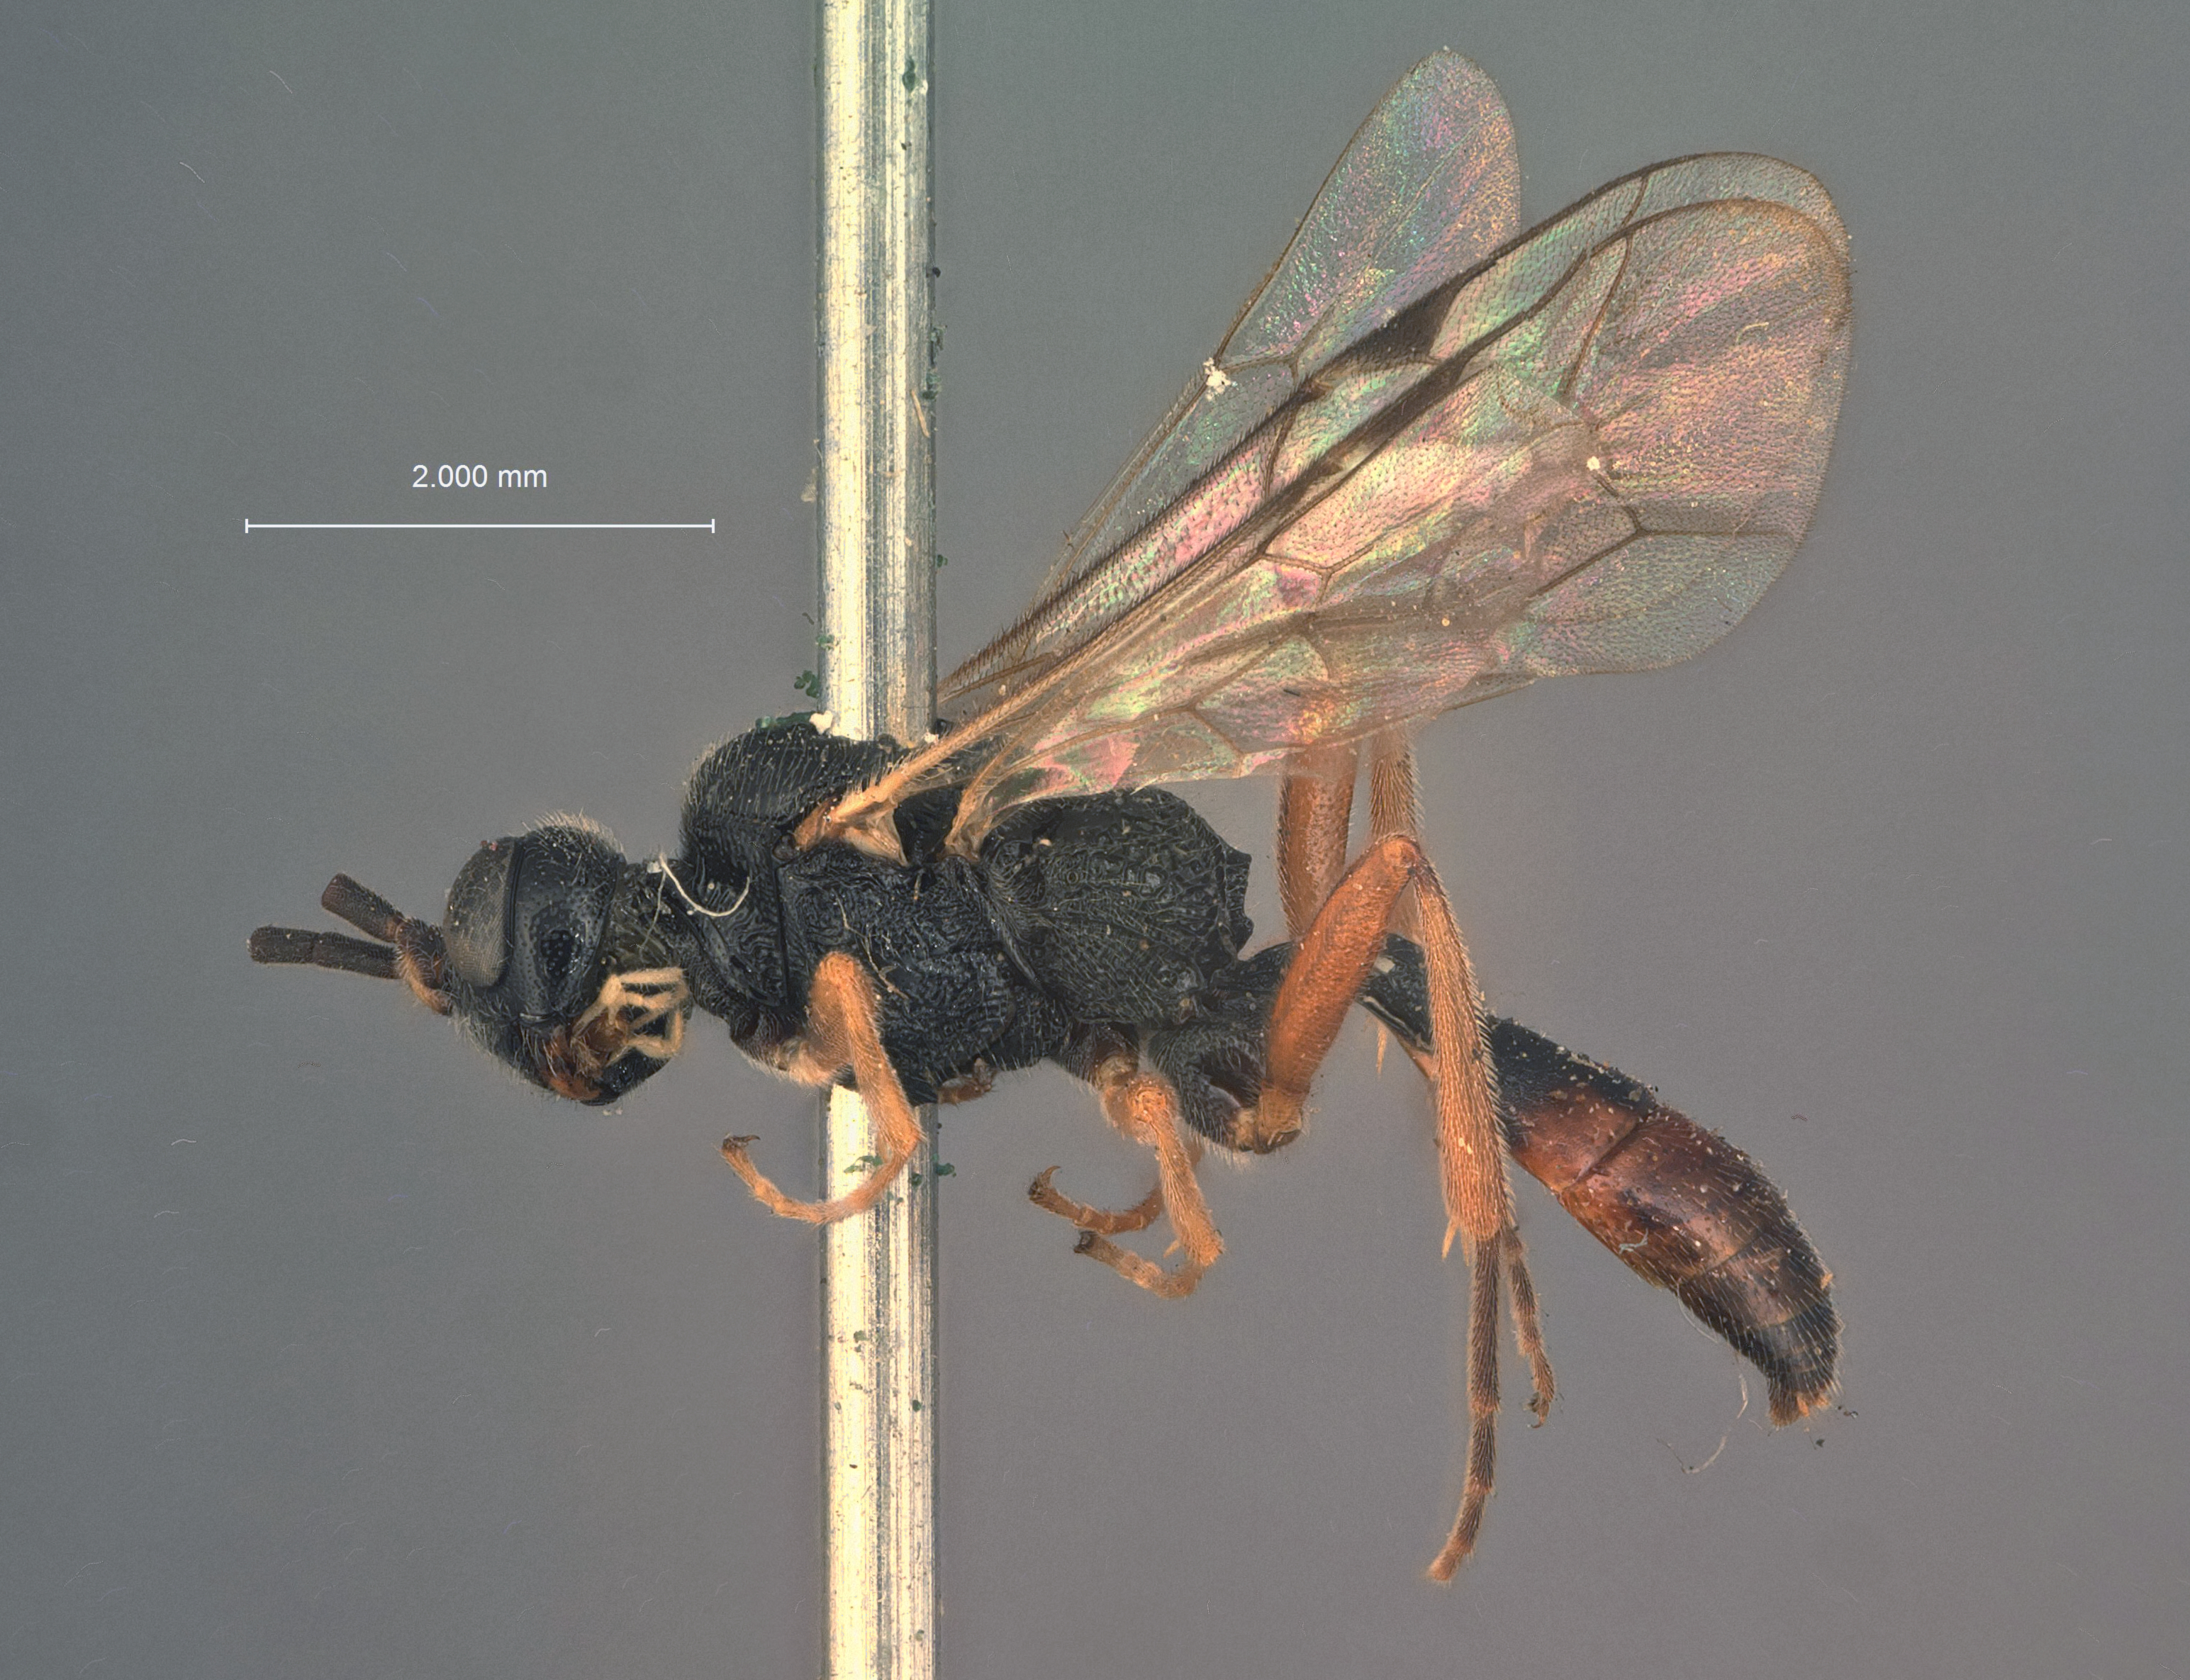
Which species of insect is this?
Aenoplex rufipes
